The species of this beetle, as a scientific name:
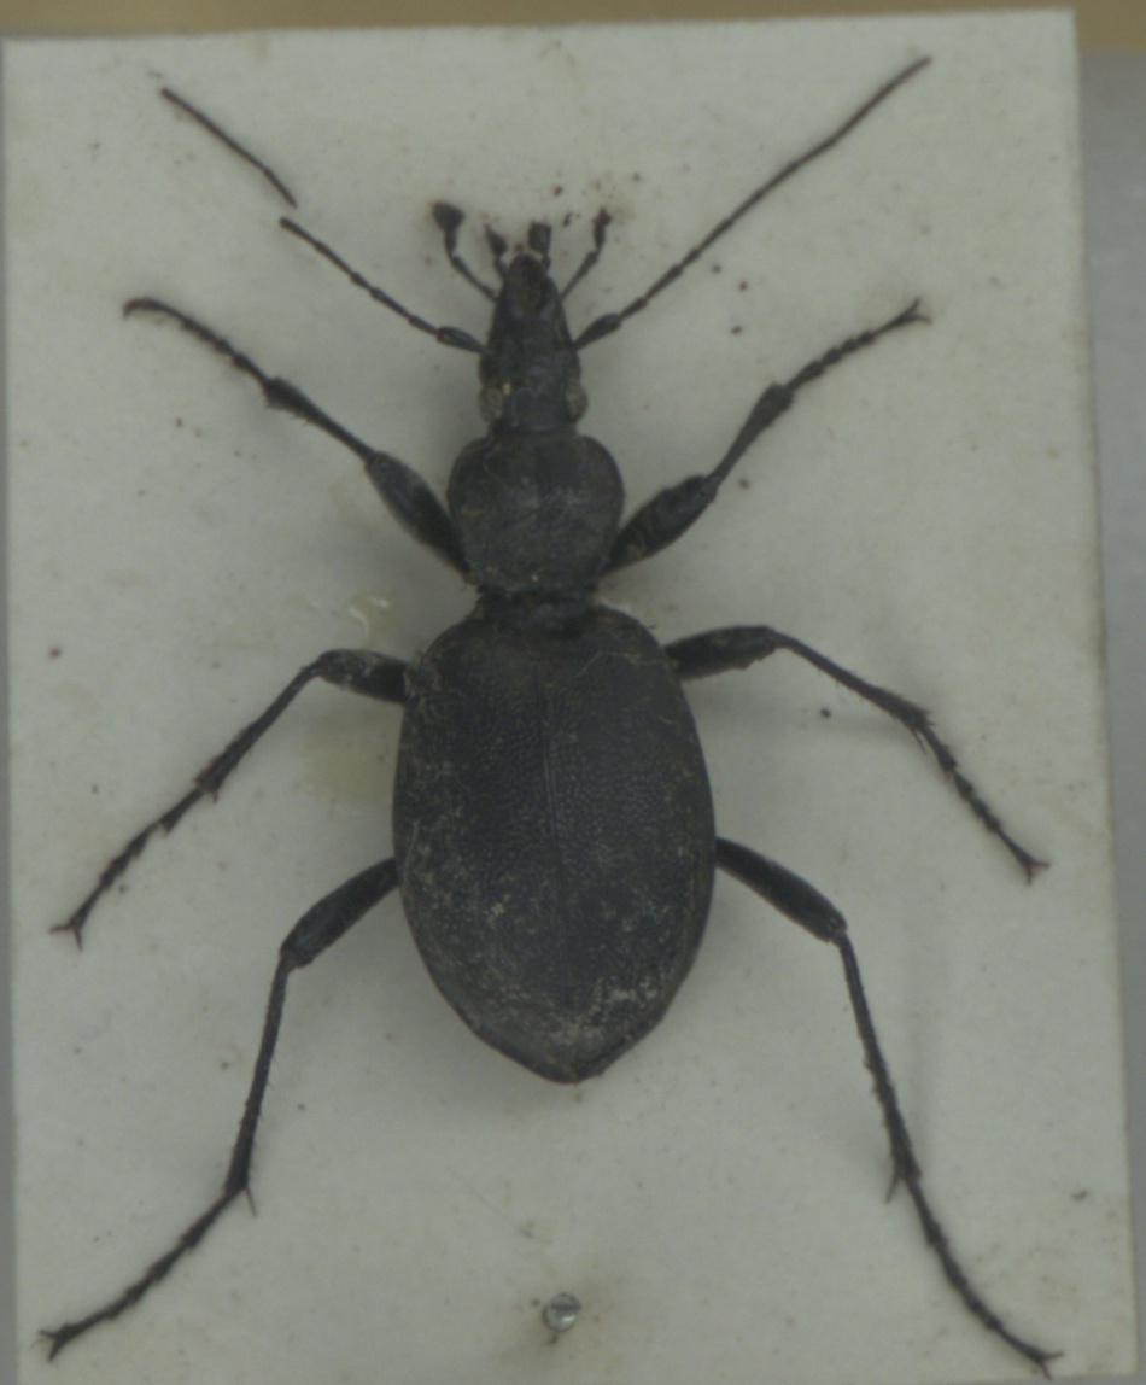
Cychrus caraboides
